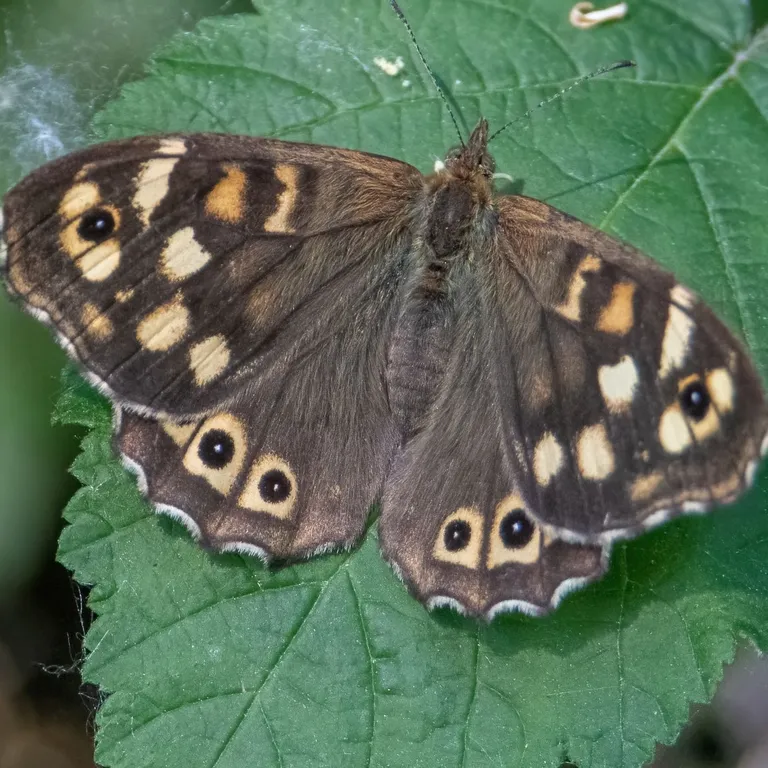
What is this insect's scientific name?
Pararge aegeria
